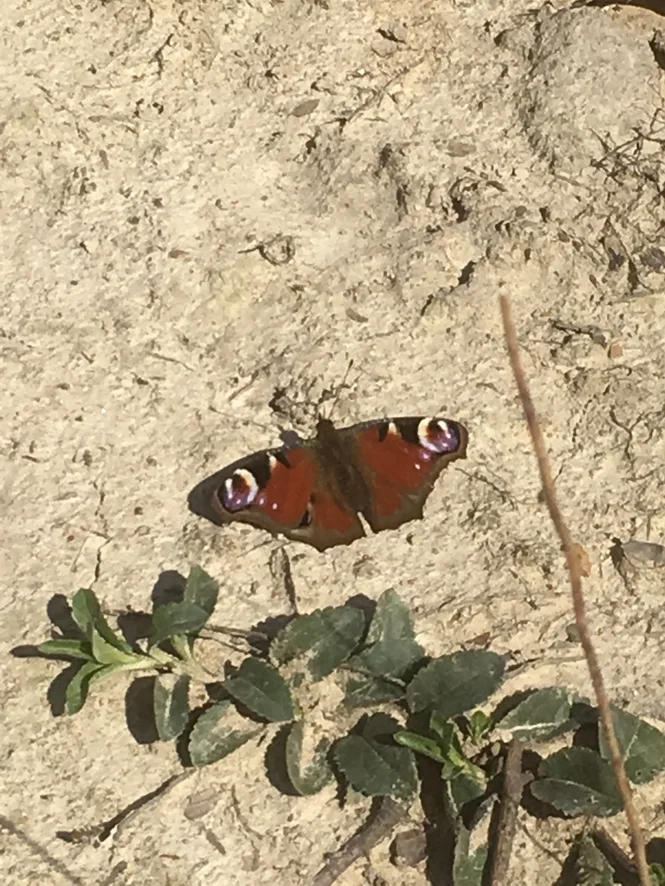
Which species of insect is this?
Aglais io
